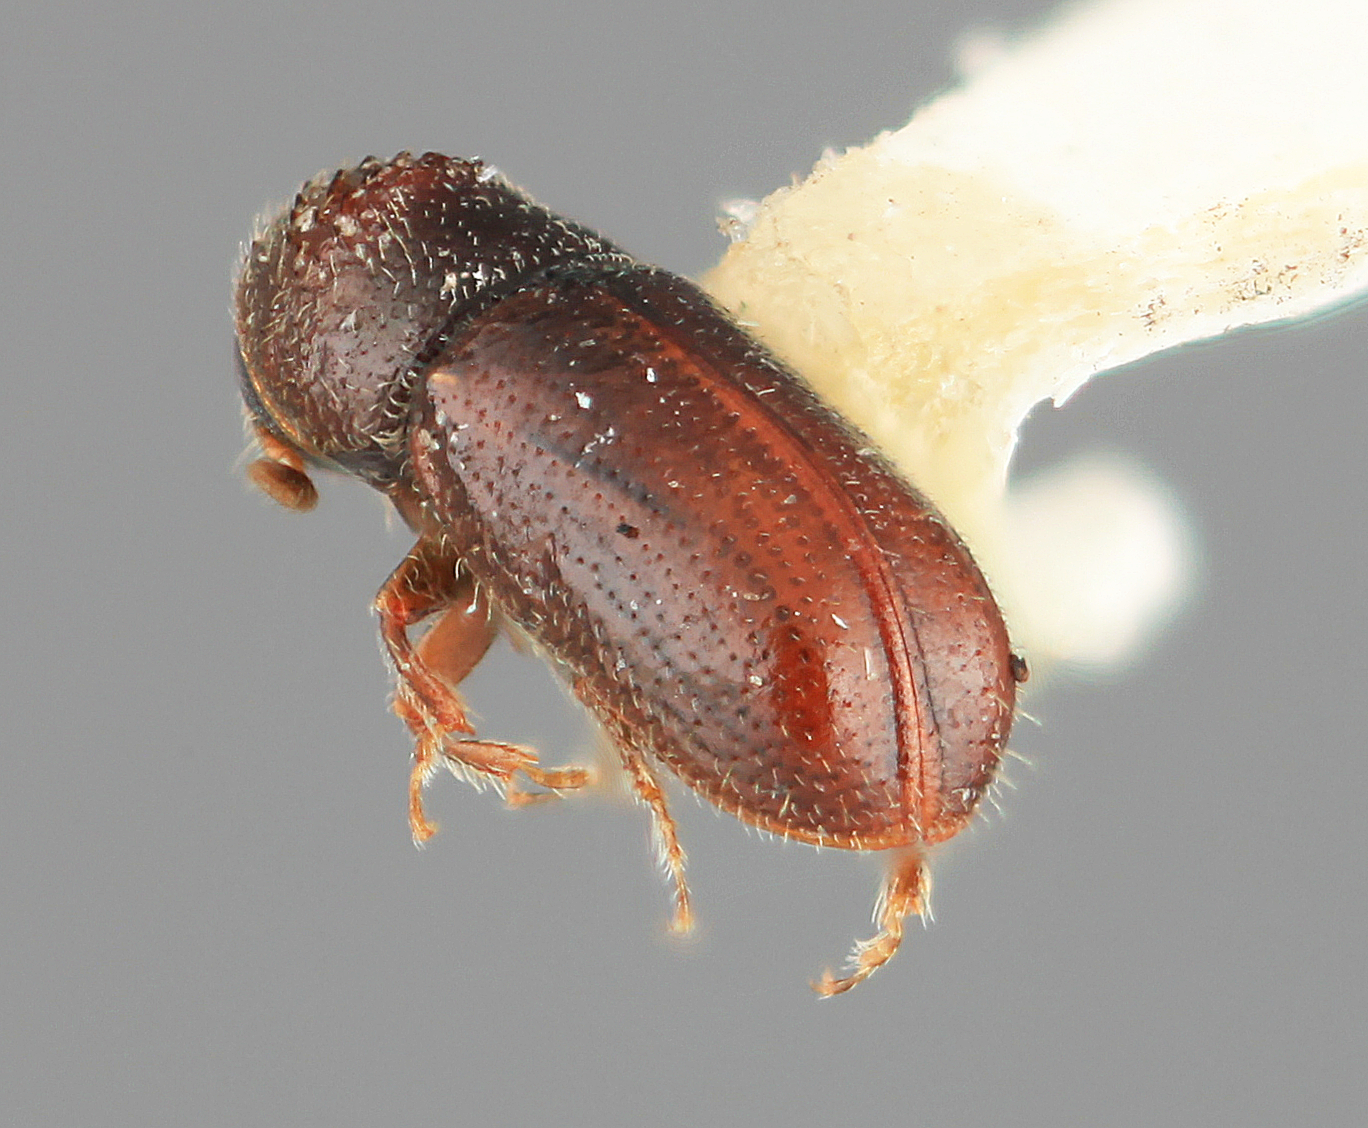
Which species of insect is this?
Pityophthorus festus
